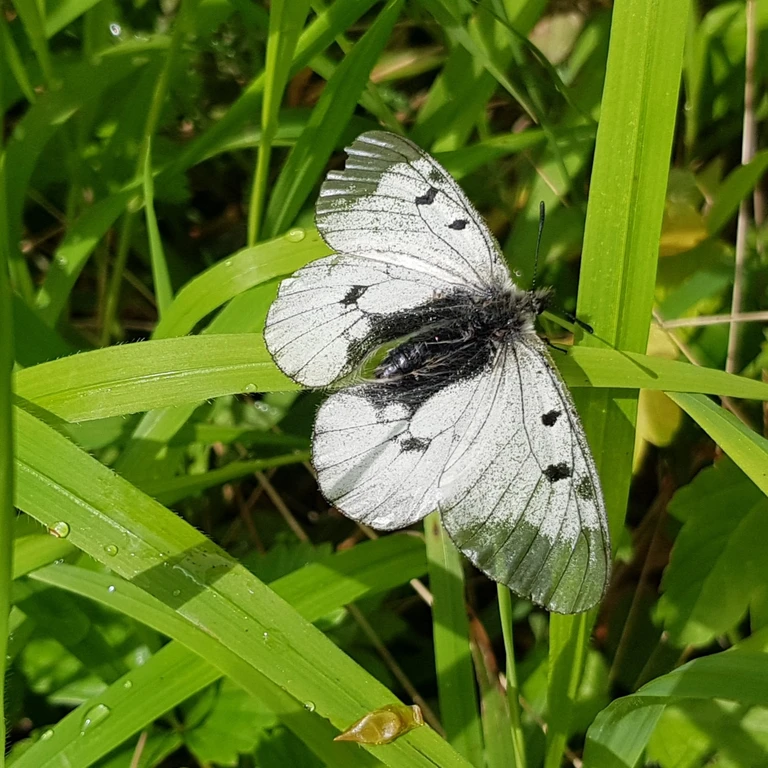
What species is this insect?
Parnassius mnemosyne
